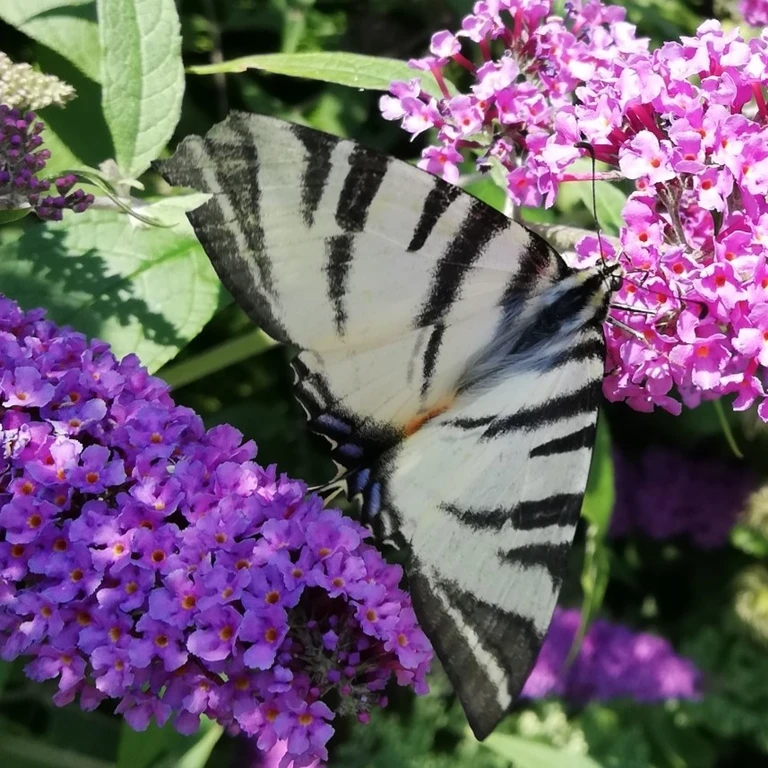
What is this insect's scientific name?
Iphiclides podalirius
